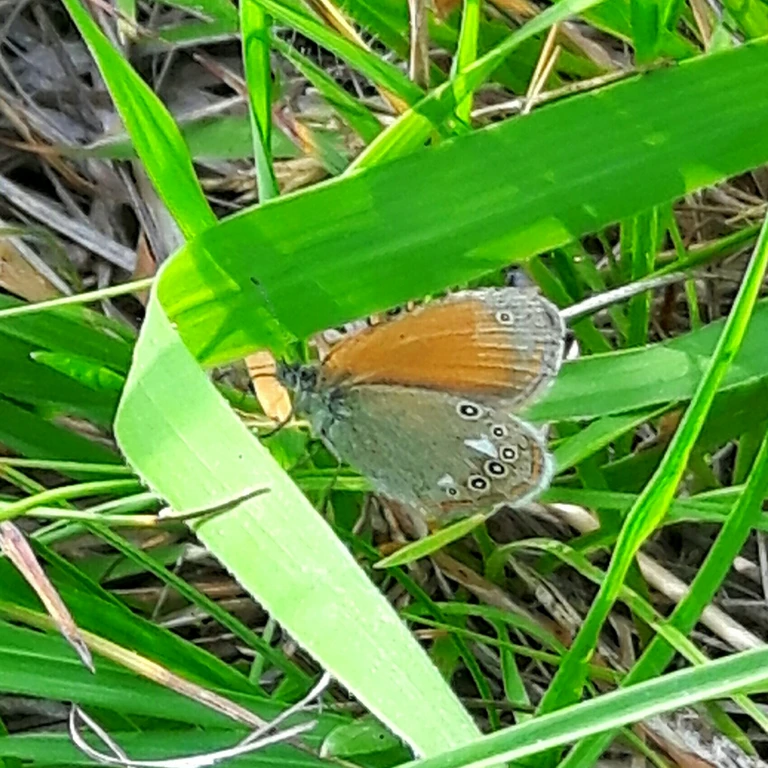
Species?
Coenonympha glycerion (also Coenonympha iphis)
